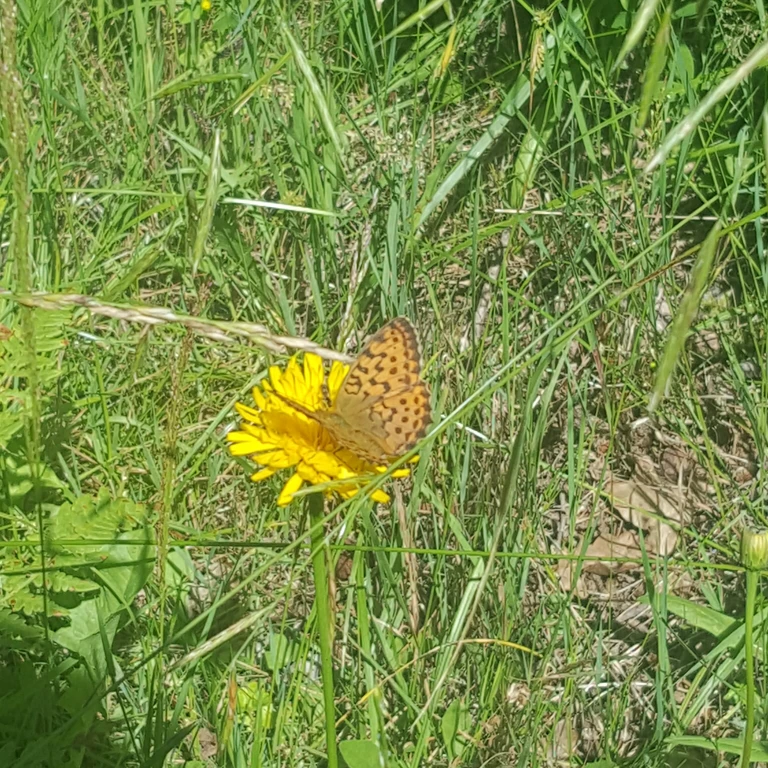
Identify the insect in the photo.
Brenthis daphne
